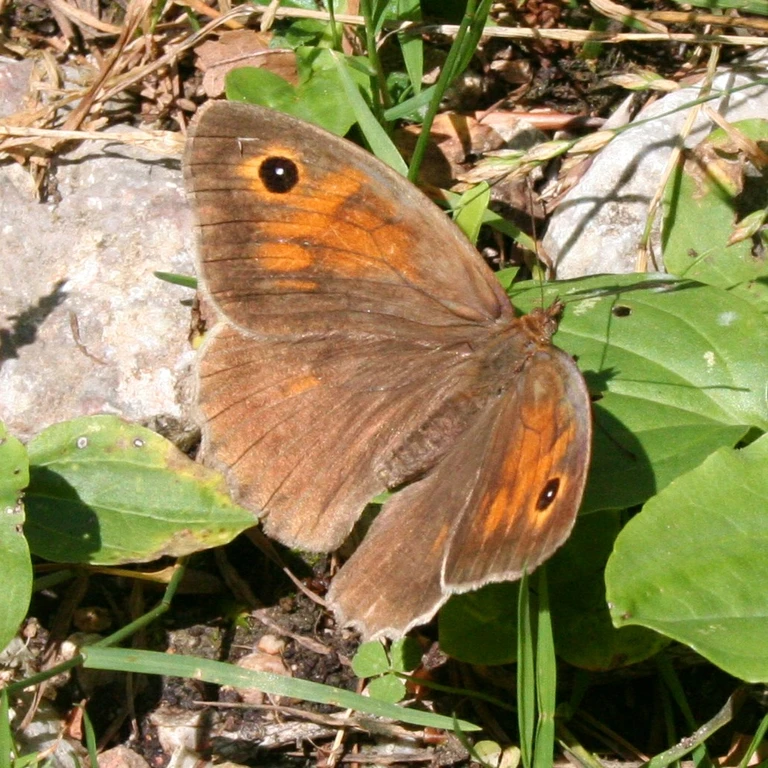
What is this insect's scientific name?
Maniola jurtina
